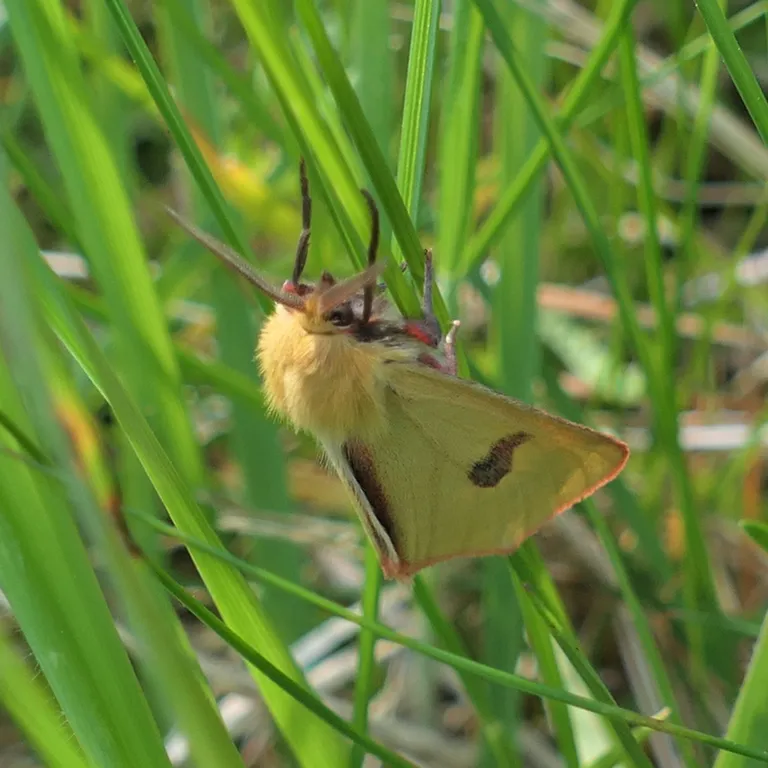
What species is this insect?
Diacrisia sannio
